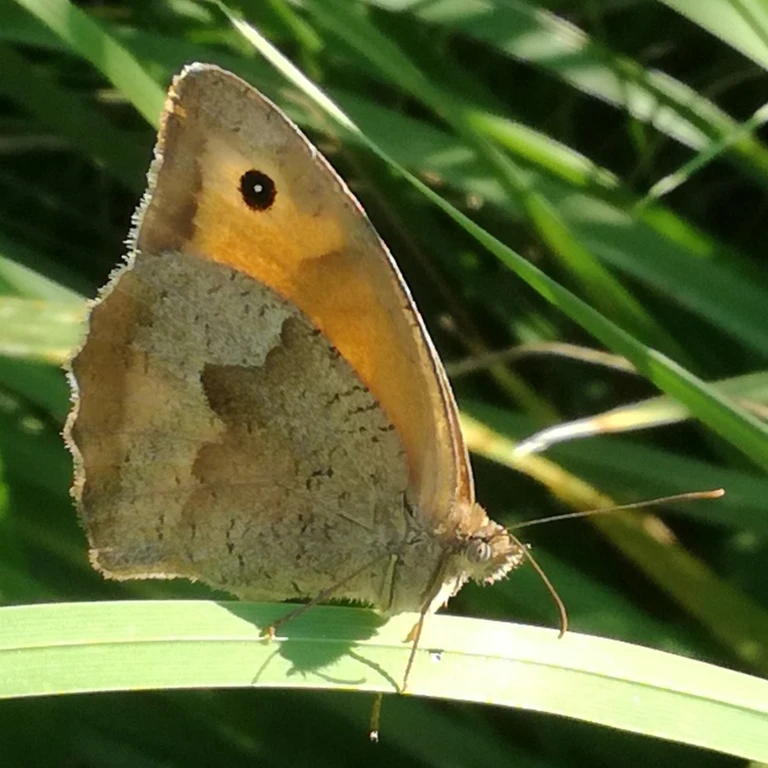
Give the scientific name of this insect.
Maniola jurtina
